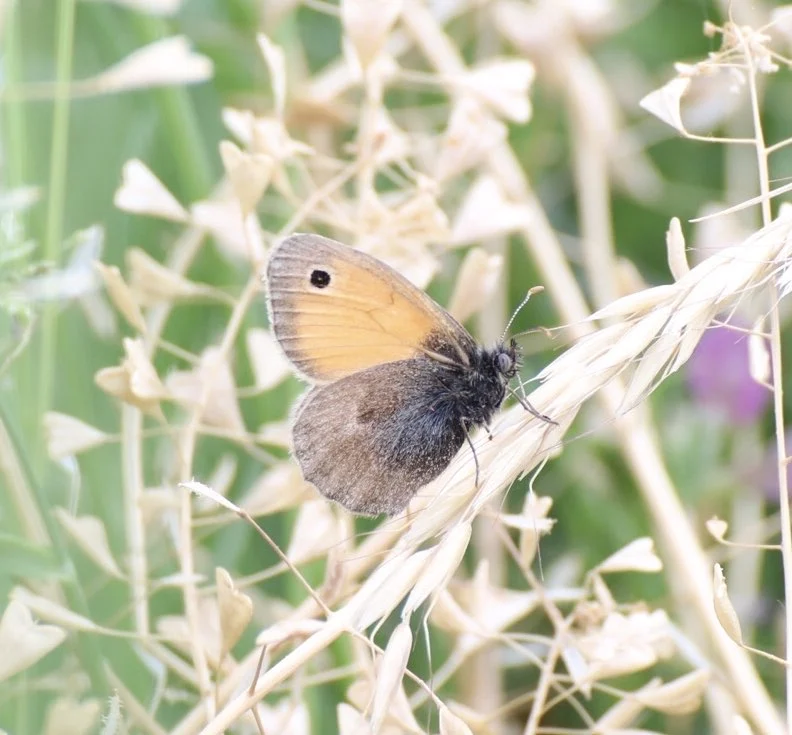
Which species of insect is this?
Coenonympha pamphilus
